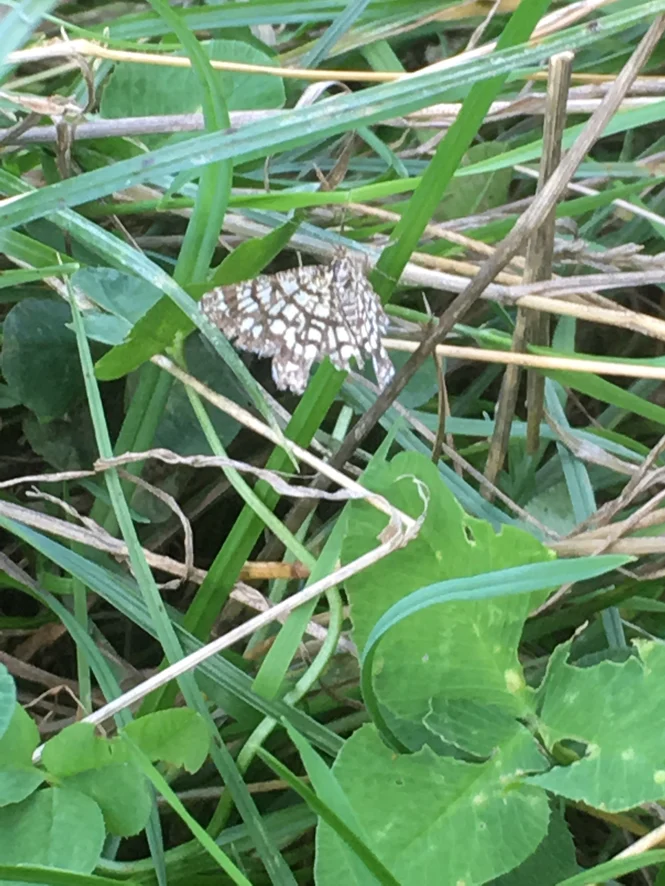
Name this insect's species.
Chiasmia clathrata
